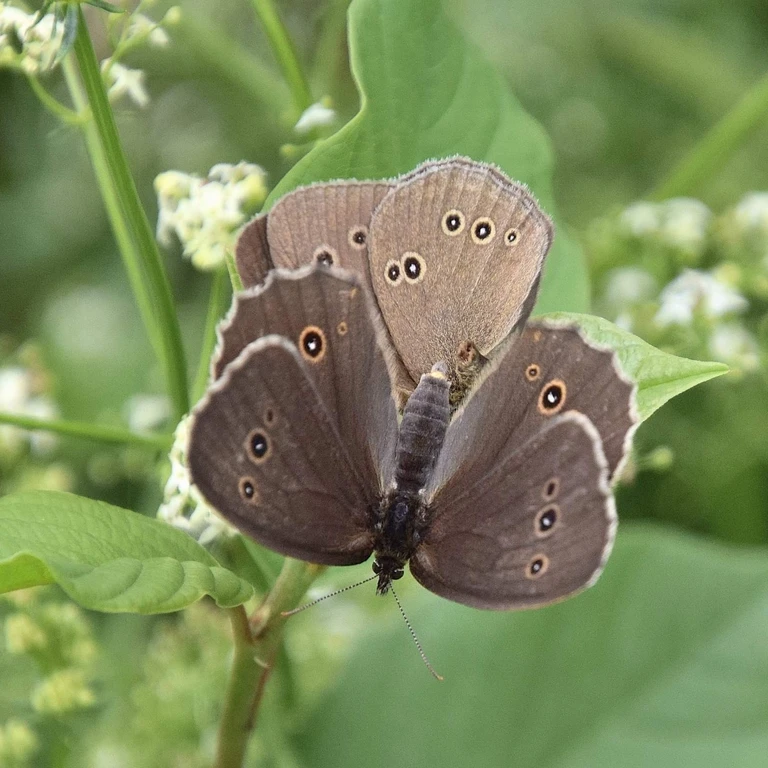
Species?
Aphantopus hyperantus
